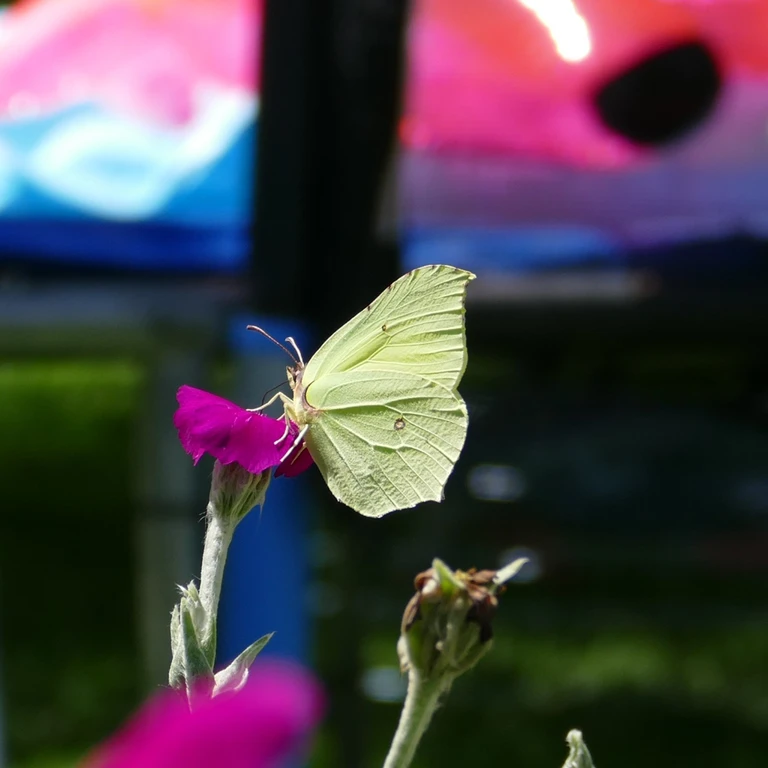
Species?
Gonepteryx rhamni
